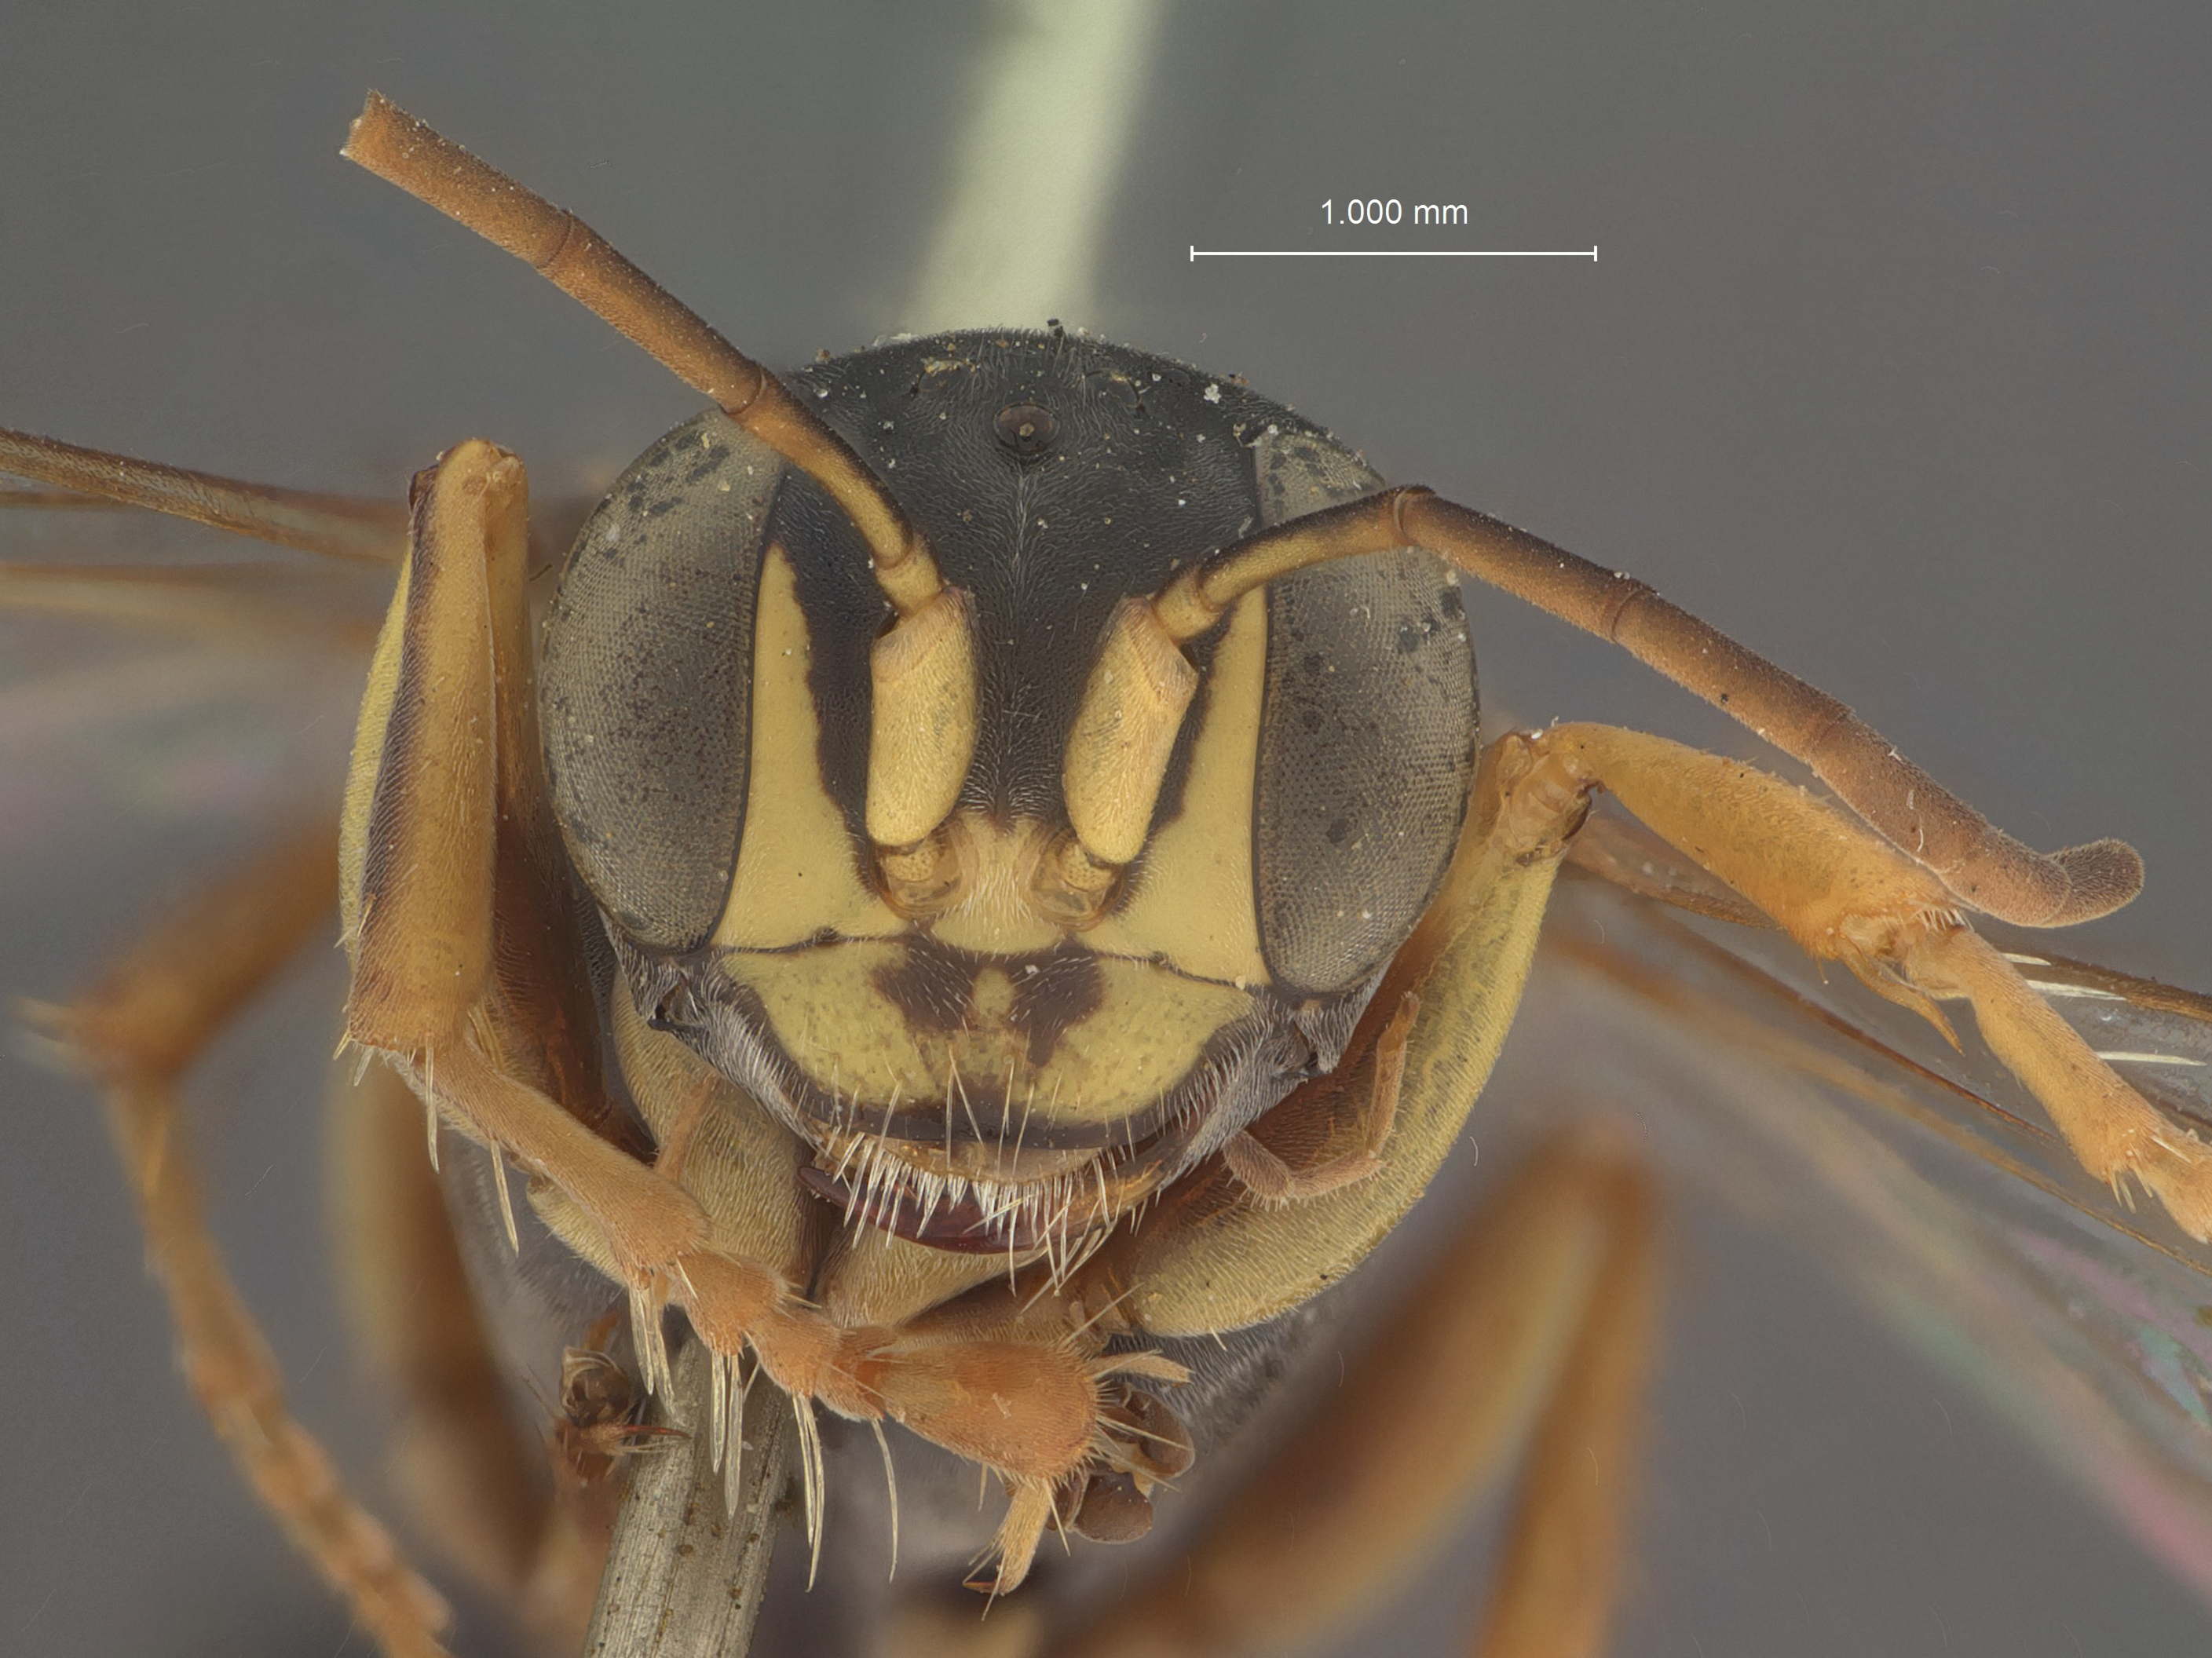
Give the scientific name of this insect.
Gorytes mellinoides
